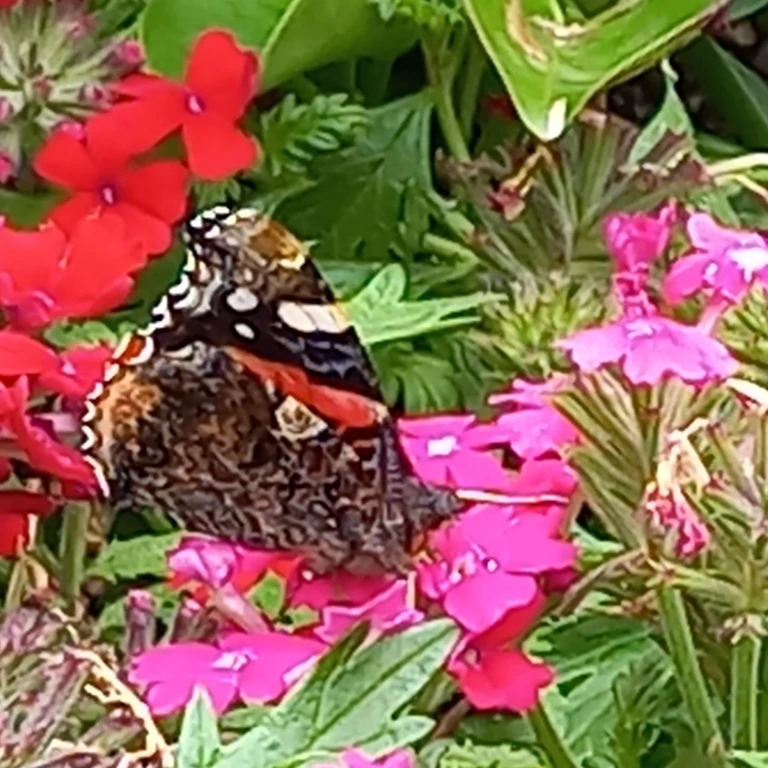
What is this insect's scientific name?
Vanessa atalanta
